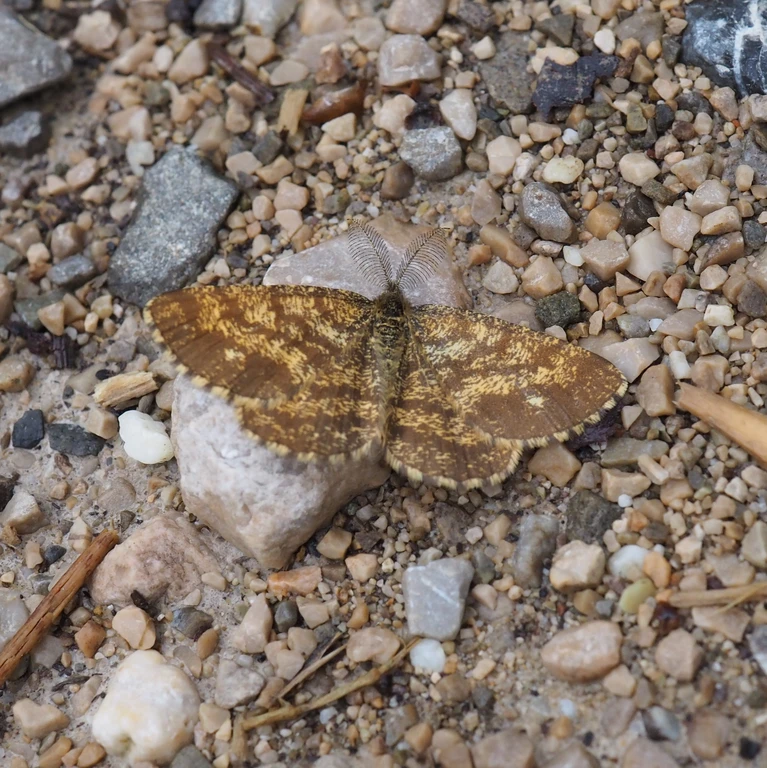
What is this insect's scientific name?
Ematurga atomaria
